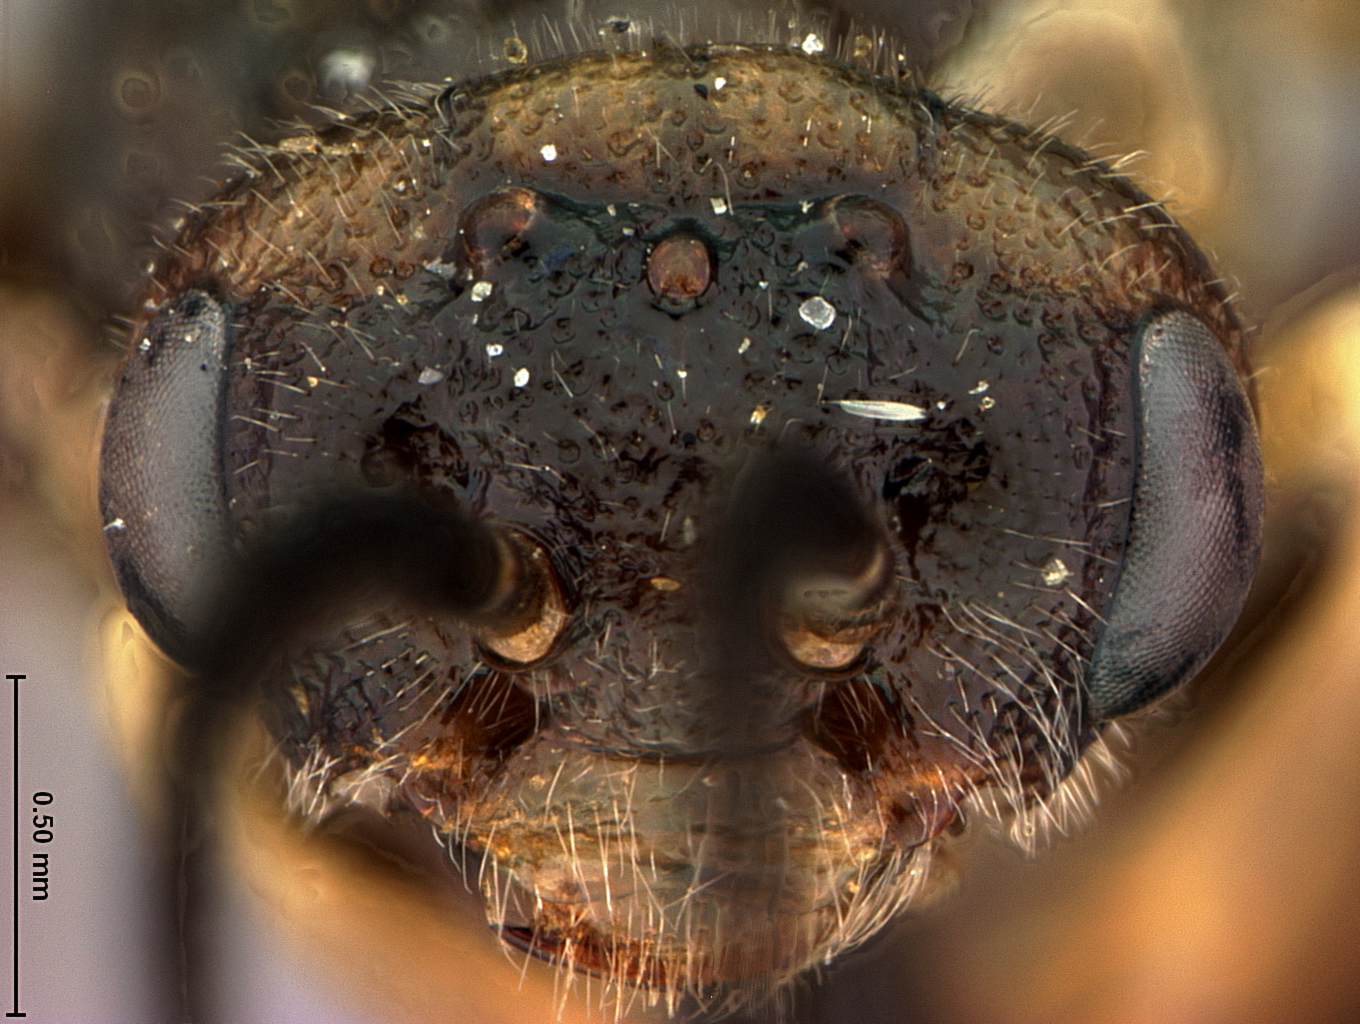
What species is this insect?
Neodiprion maura
